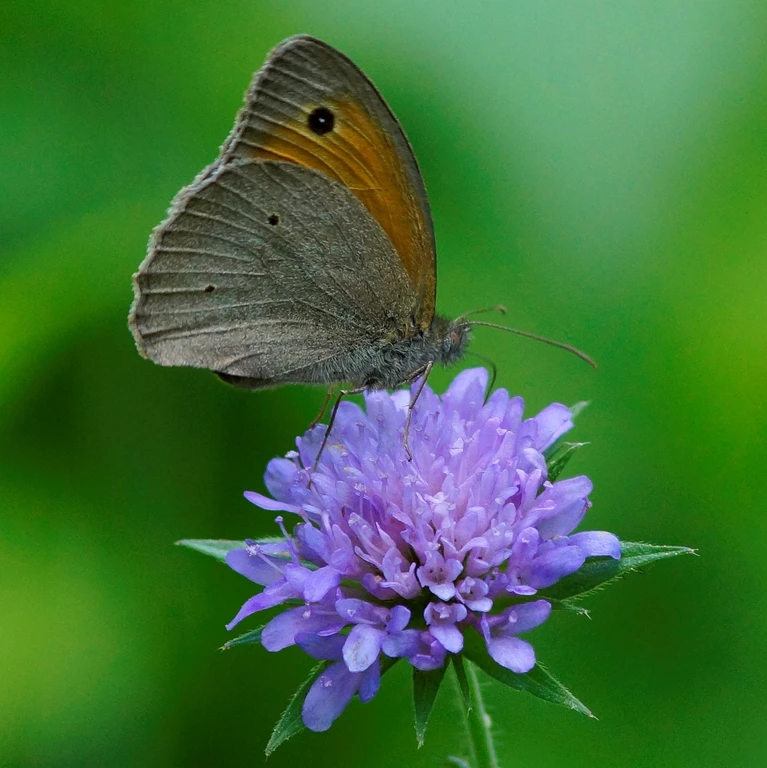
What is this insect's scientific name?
Maniola jurtina
